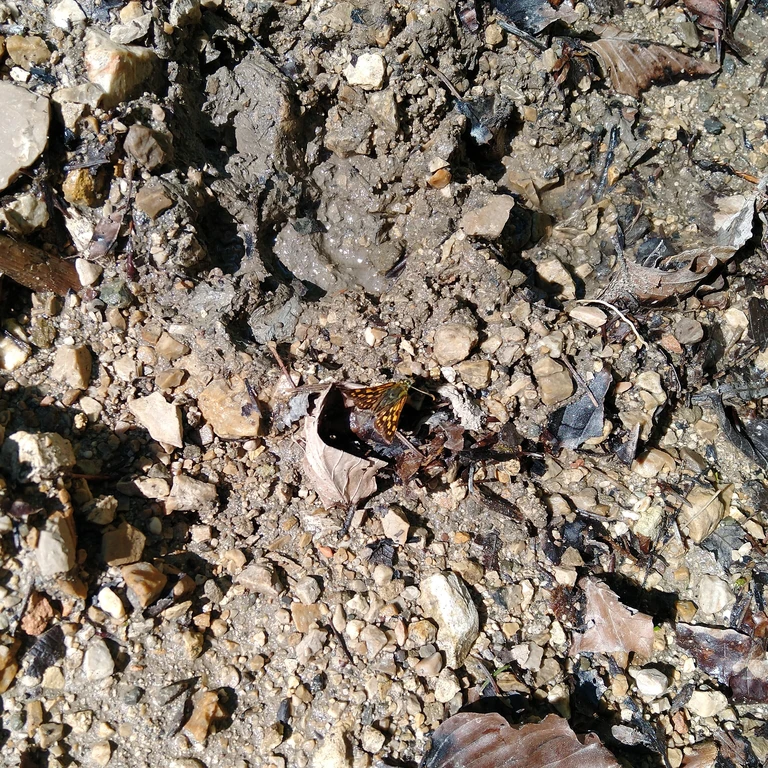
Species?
Carterocephalus palaemon
